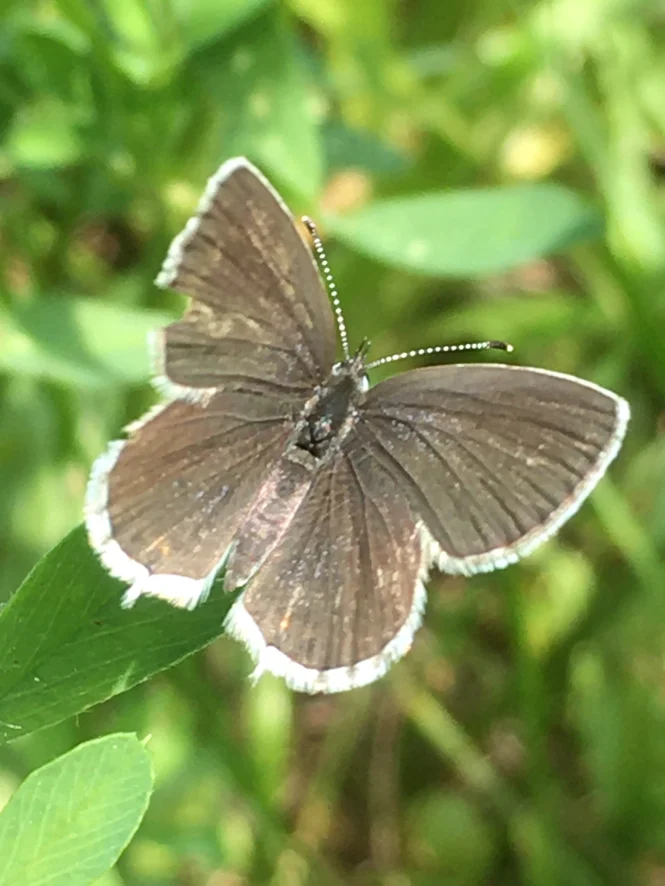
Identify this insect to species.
Cupido argiades (also Elkalyce argiades)
